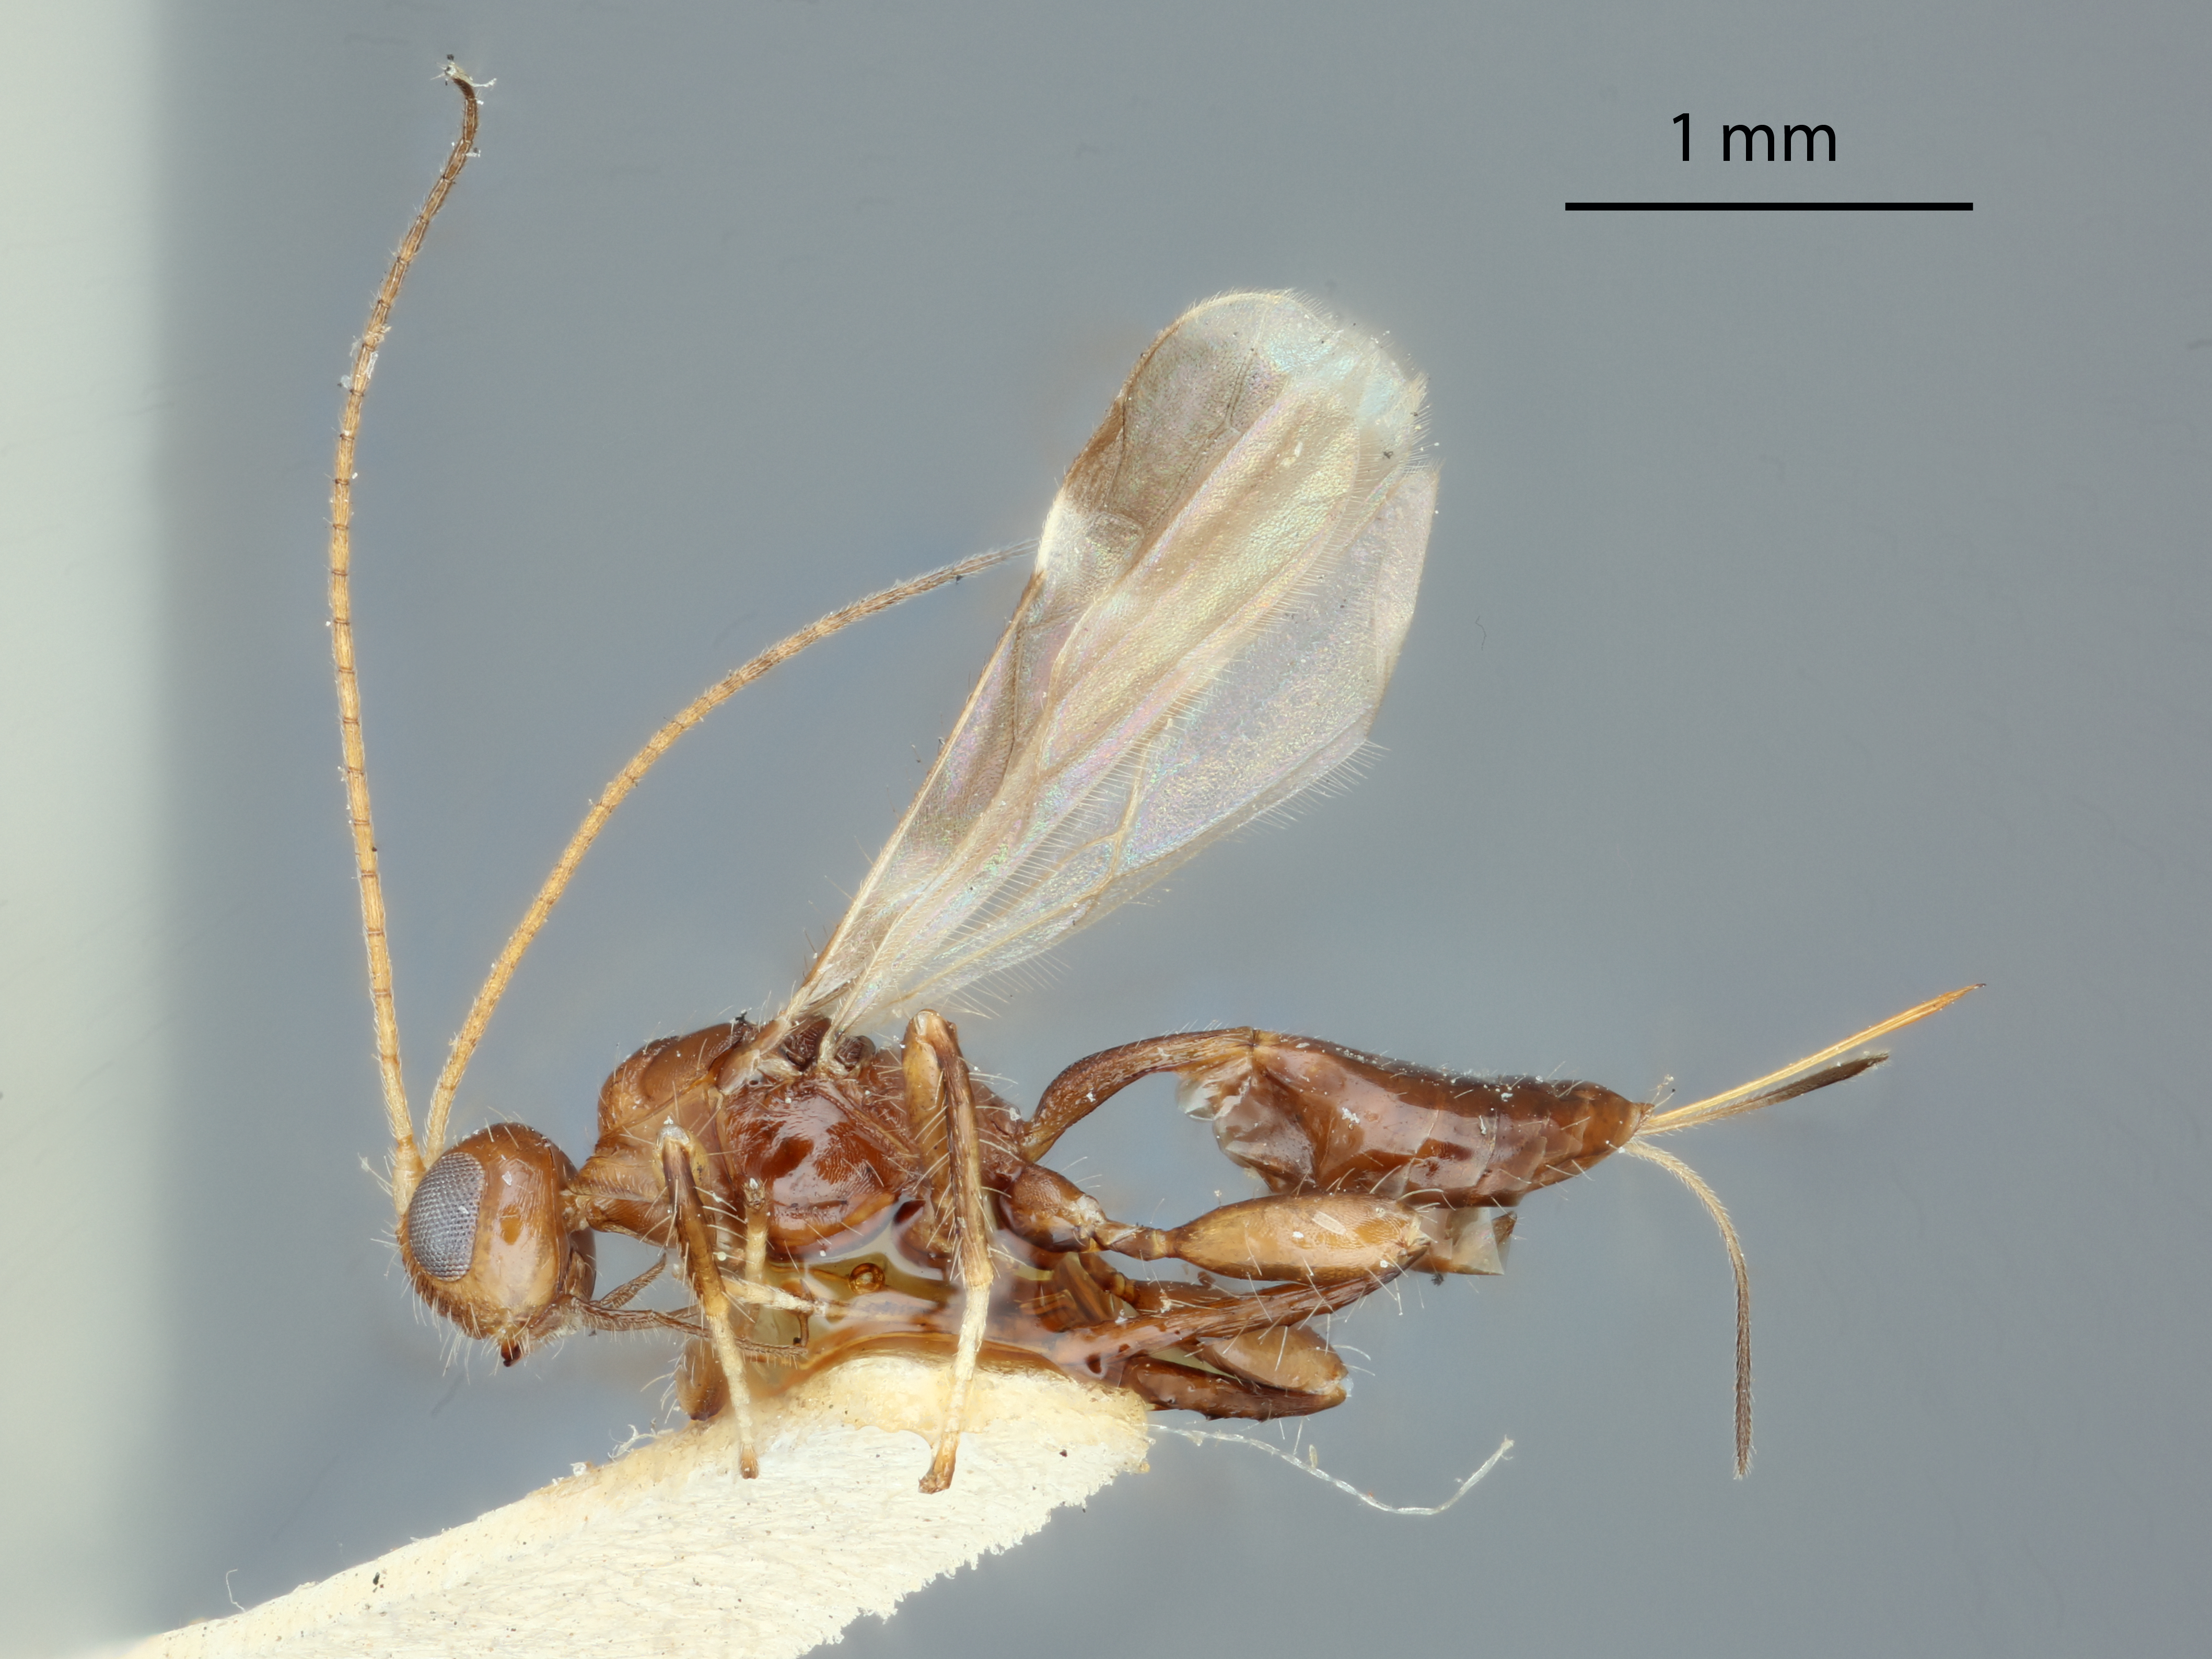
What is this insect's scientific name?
Spathius philippinensis
